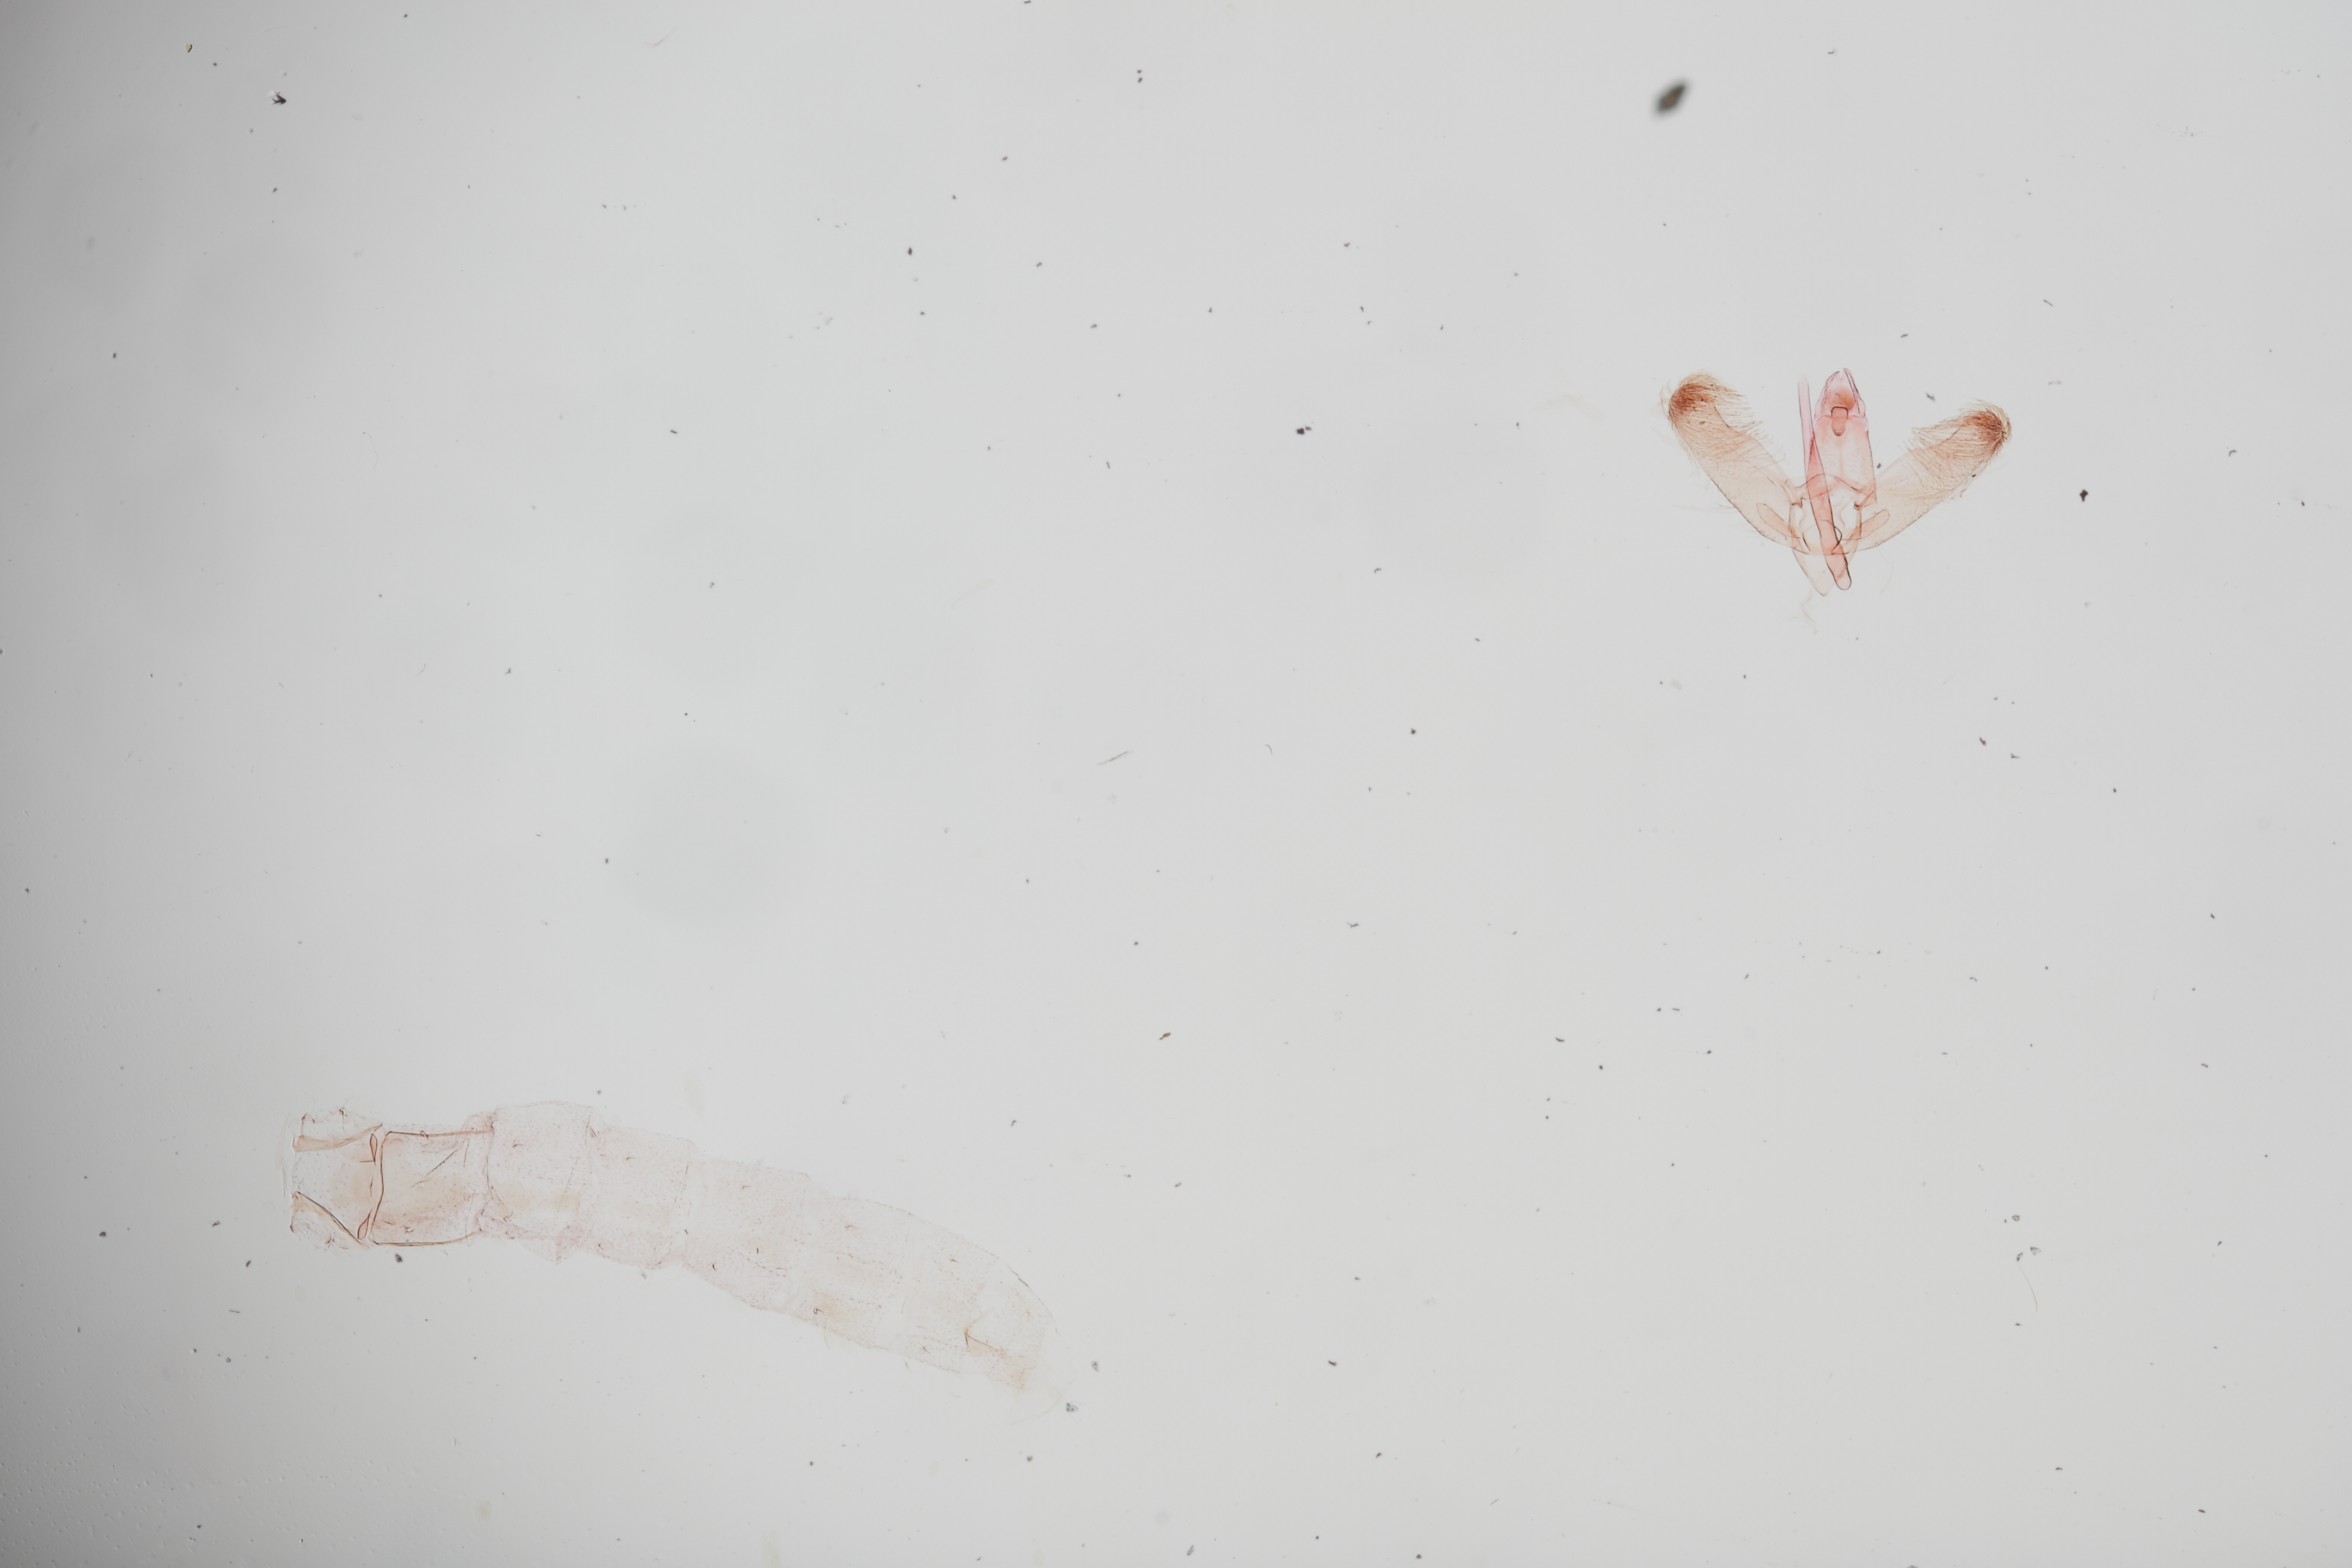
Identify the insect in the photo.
Elachista nucula
